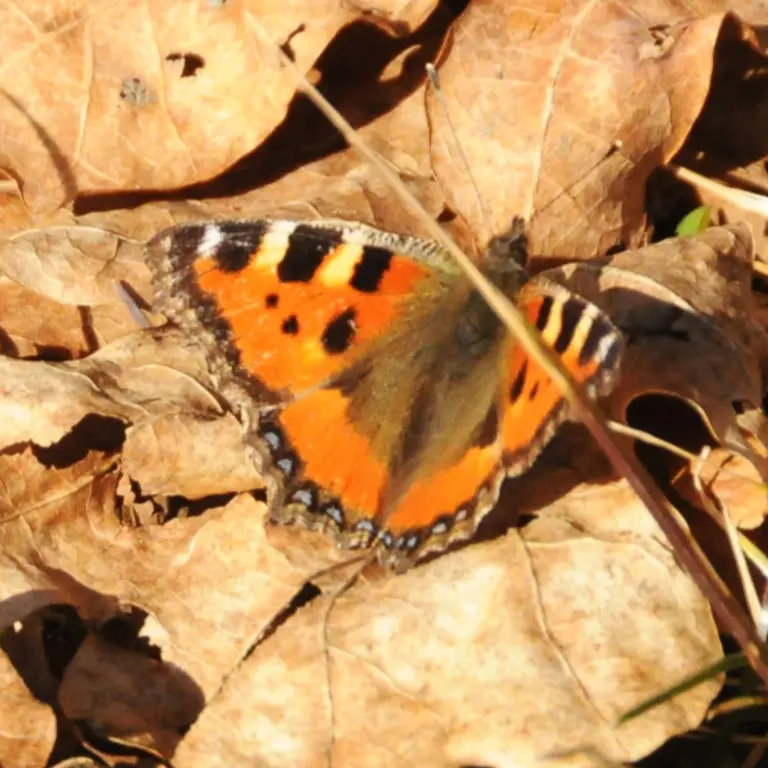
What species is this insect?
Aglais urticae
